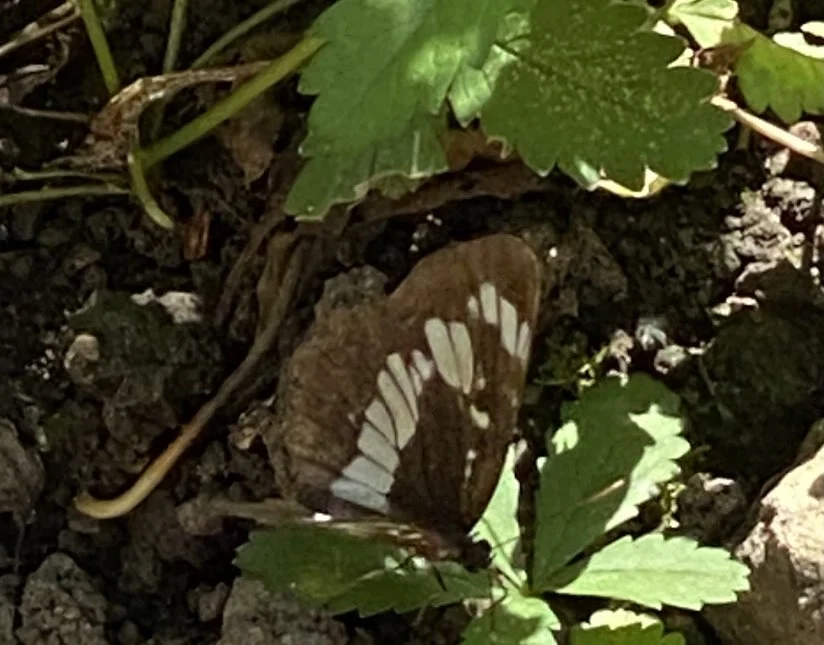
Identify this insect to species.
Neptis rivularis
